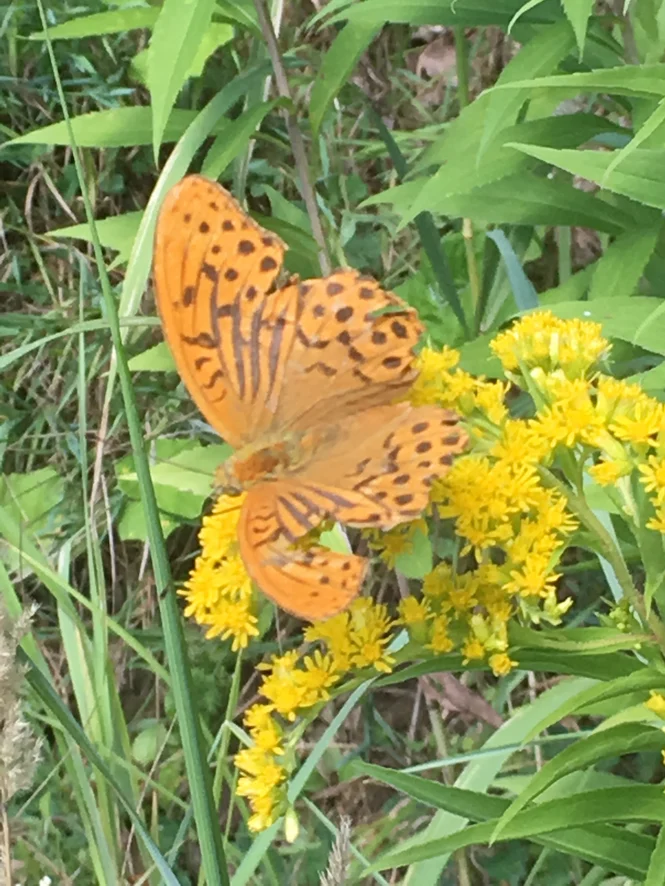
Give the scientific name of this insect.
Argynnis paphia
